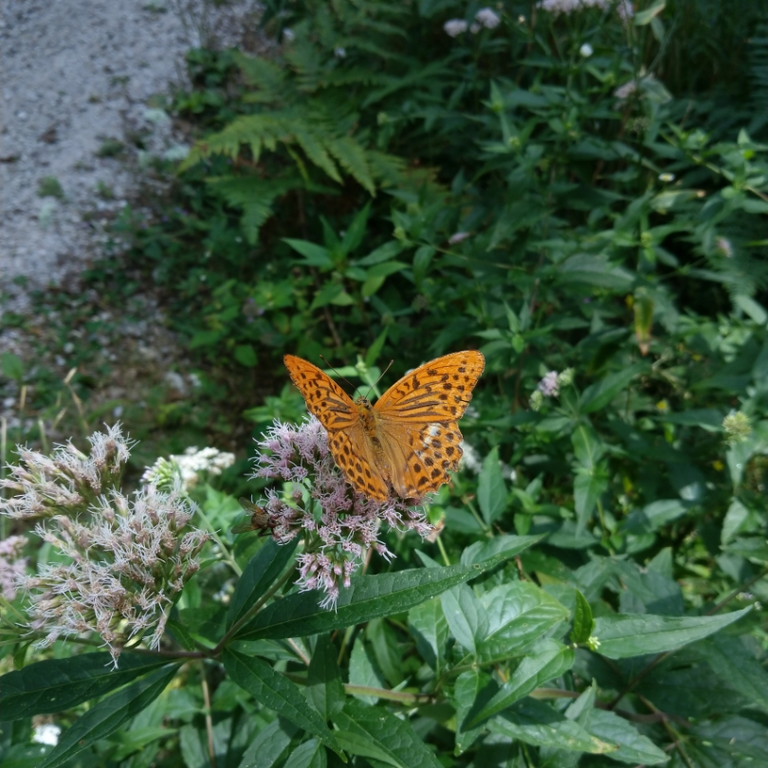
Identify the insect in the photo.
Argynnis paphia
